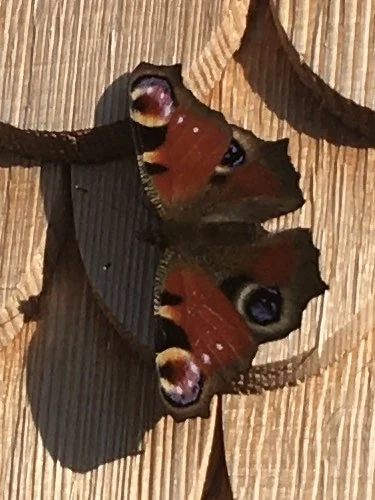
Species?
Aglais io
